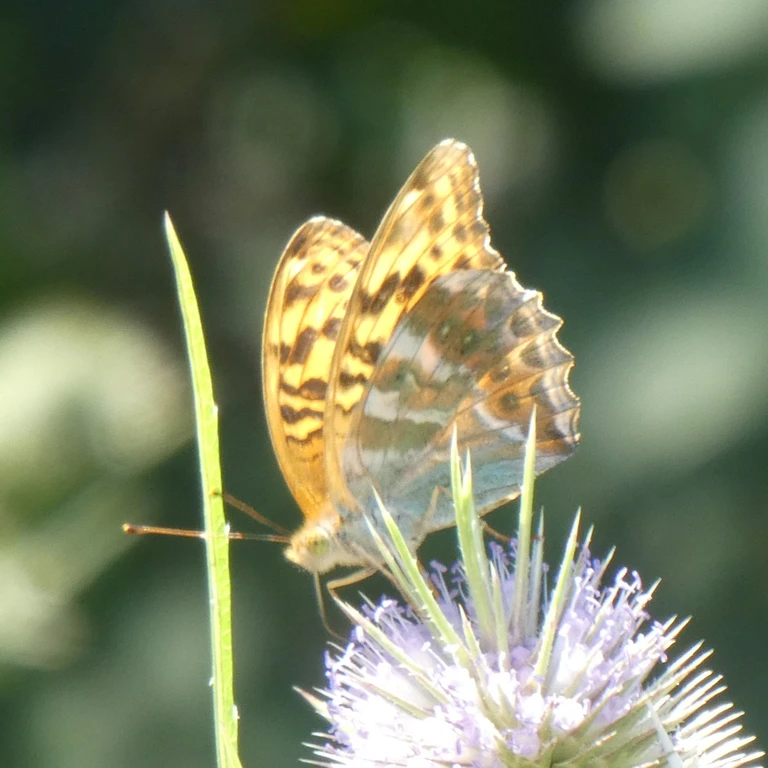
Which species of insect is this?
Argynnis paphia
